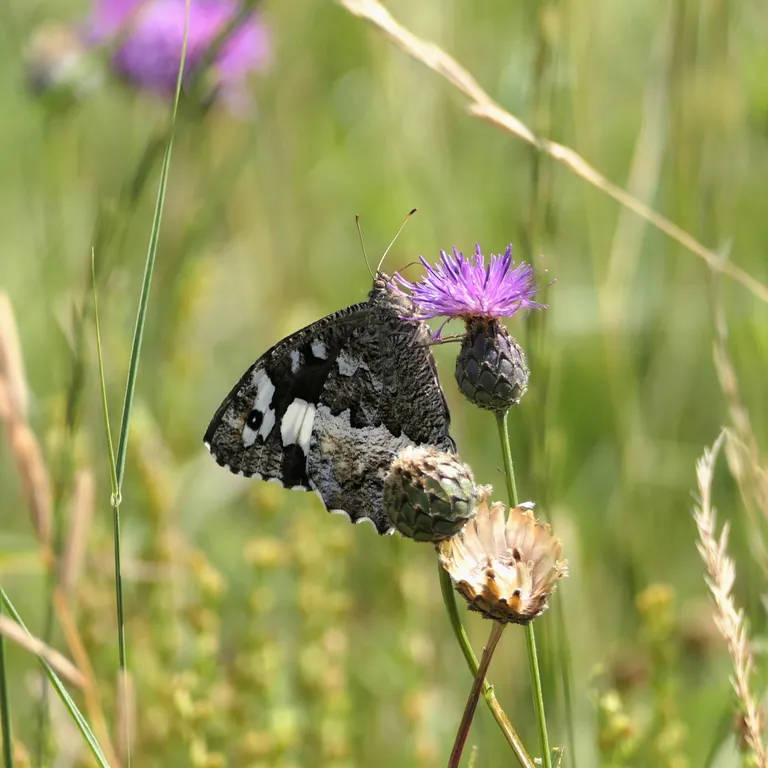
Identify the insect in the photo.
Brintesia circe
